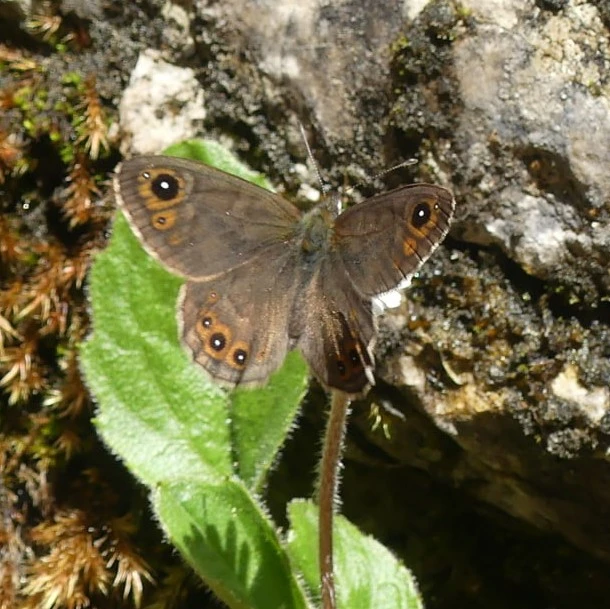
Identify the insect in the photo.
Lasiommata petropolitana (also Pararge petropolitana)
